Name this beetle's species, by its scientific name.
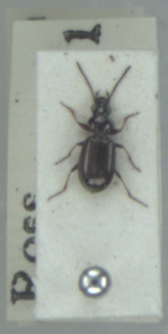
Bembidion properans
